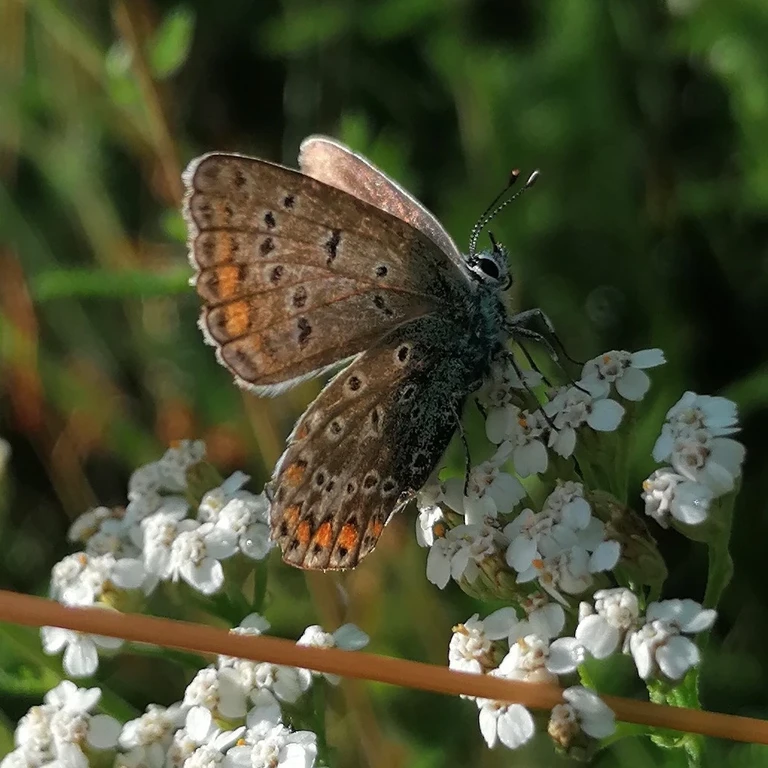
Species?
Polyommatus icarus
